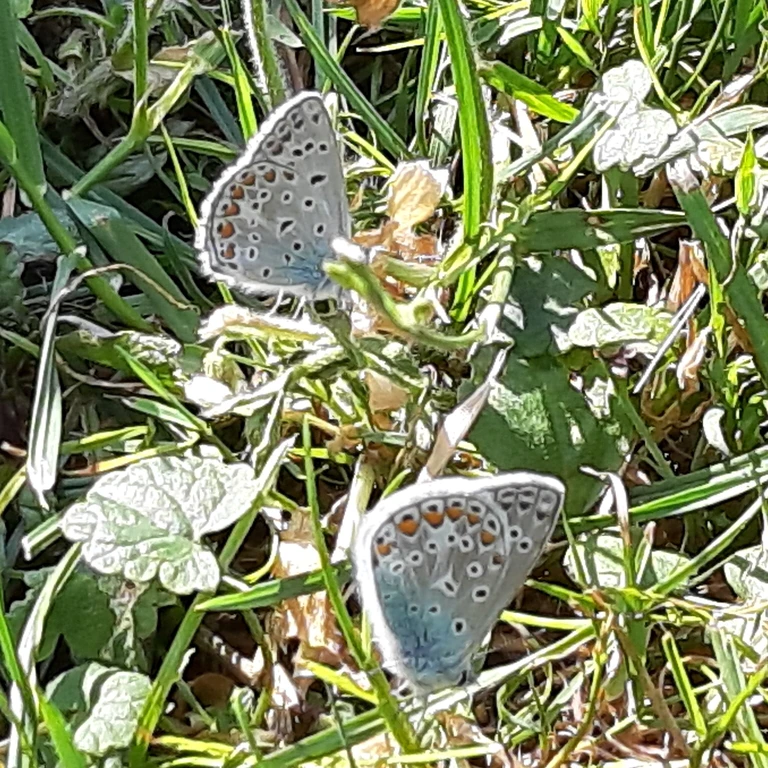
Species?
Polyommatus icarus
